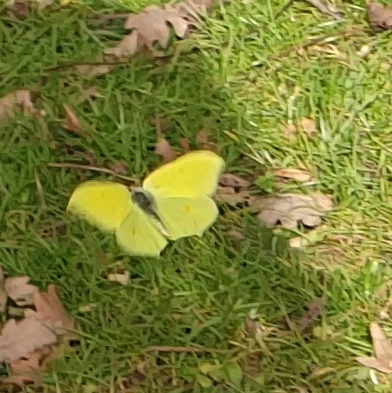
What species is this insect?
Gonepteryx rhamni
